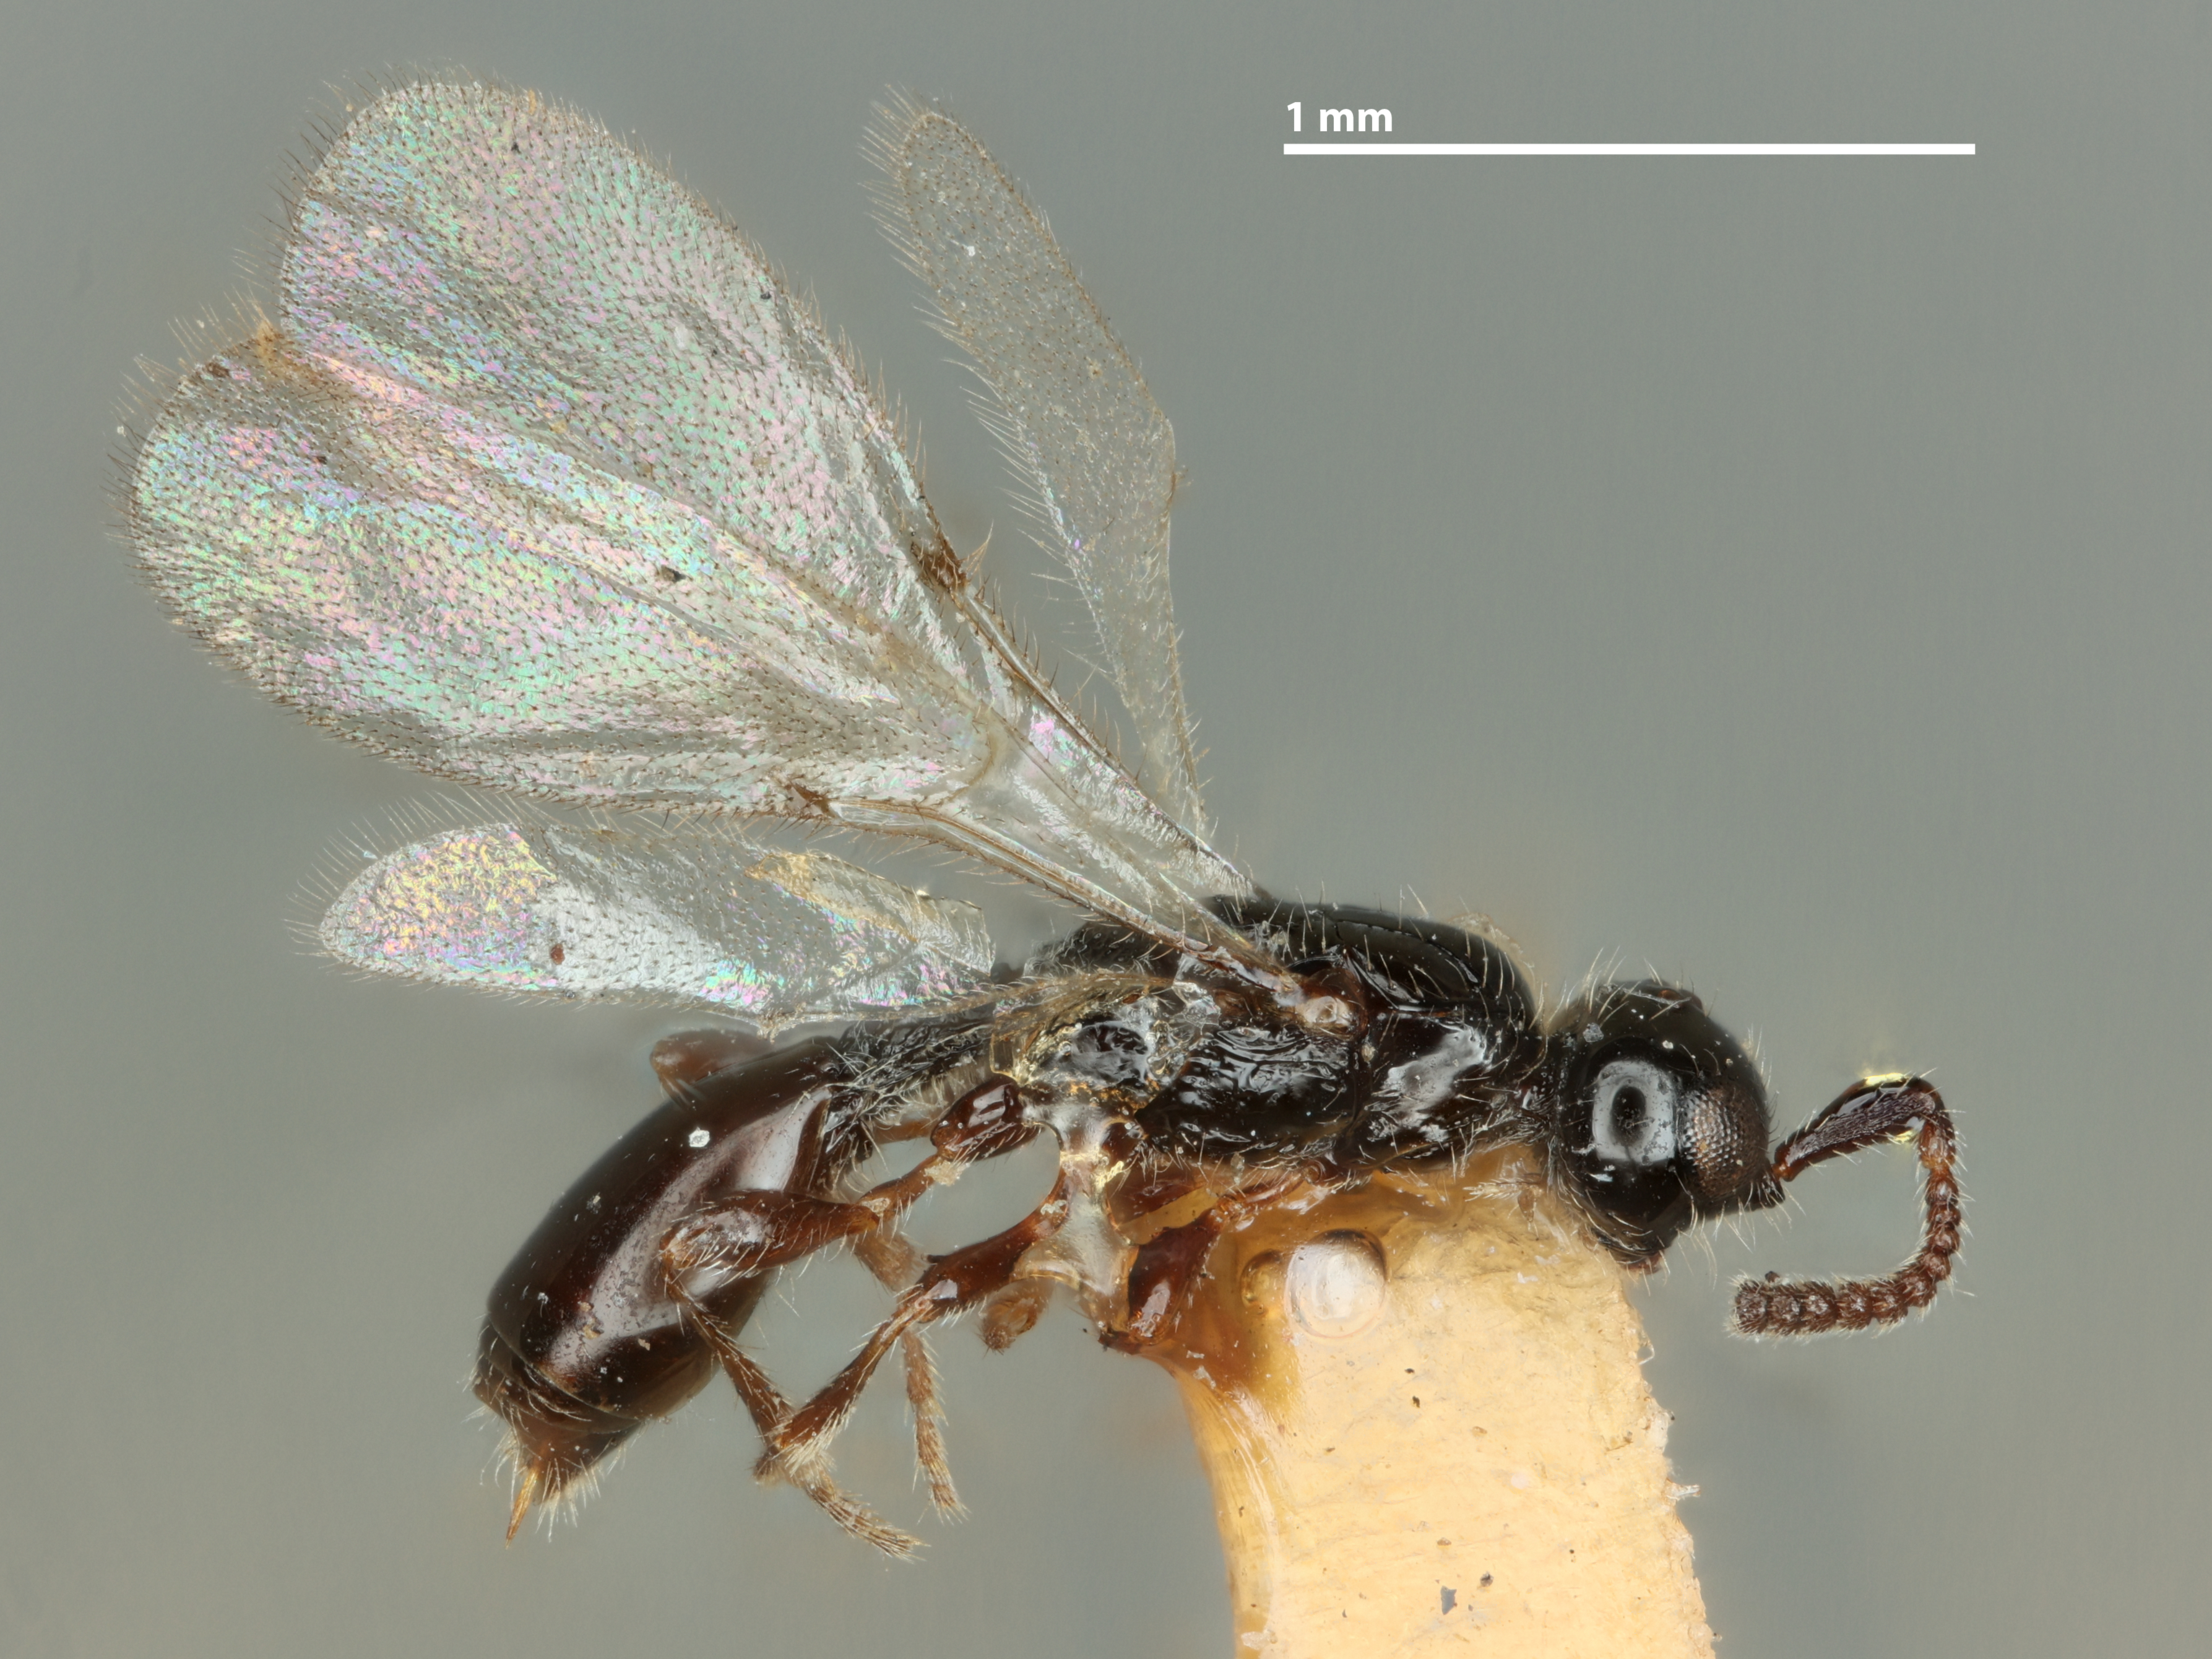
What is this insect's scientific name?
Xenopria nigripes
